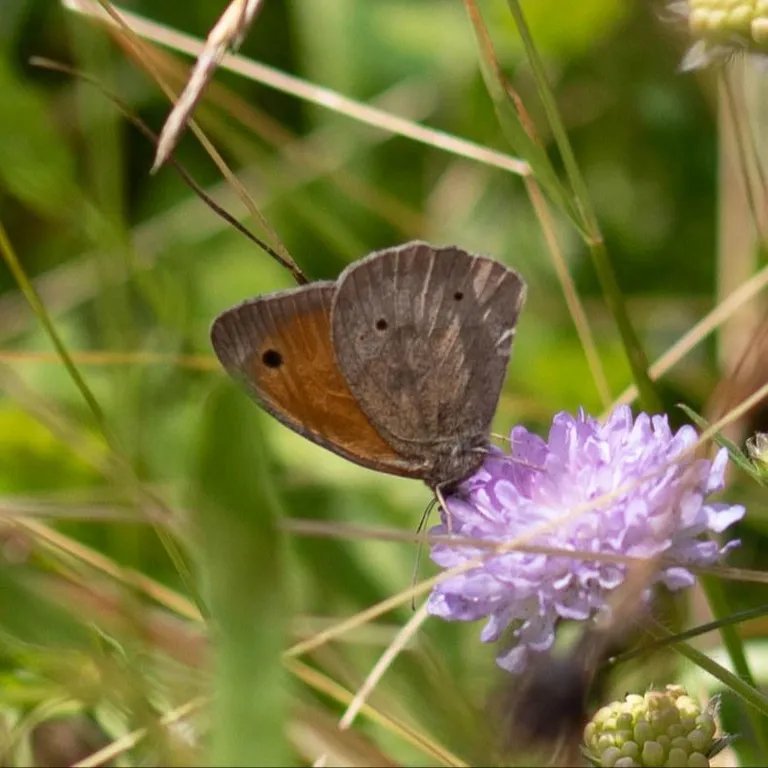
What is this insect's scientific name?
Maniola jurtina
